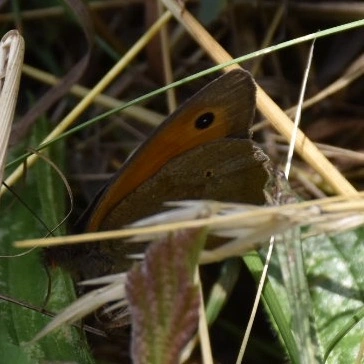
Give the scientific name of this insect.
Maniola jurtina
